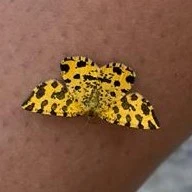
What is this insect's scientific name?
Pseudopanthera macularia
